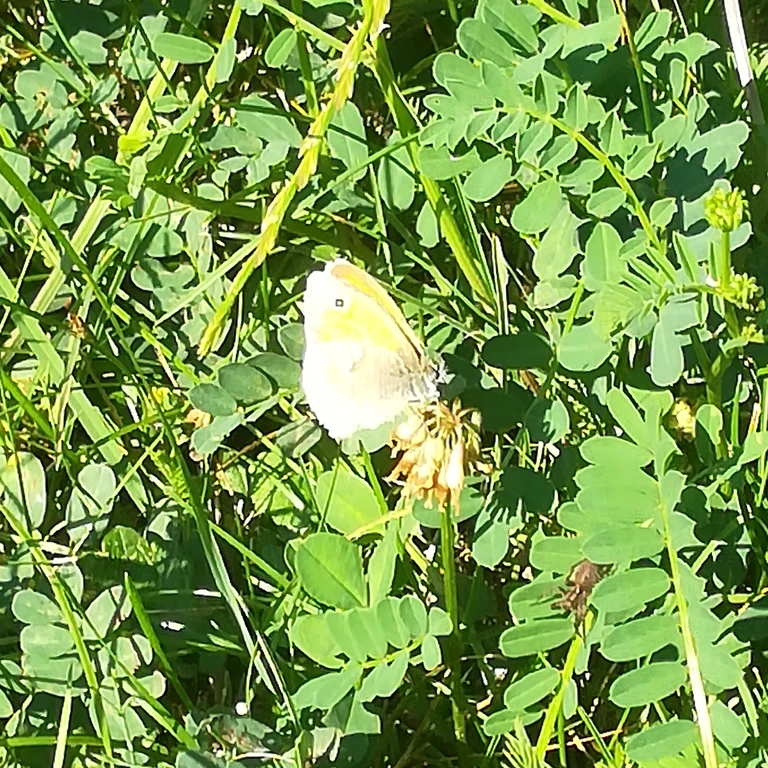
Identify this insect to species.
Coenonympha pamphilus
